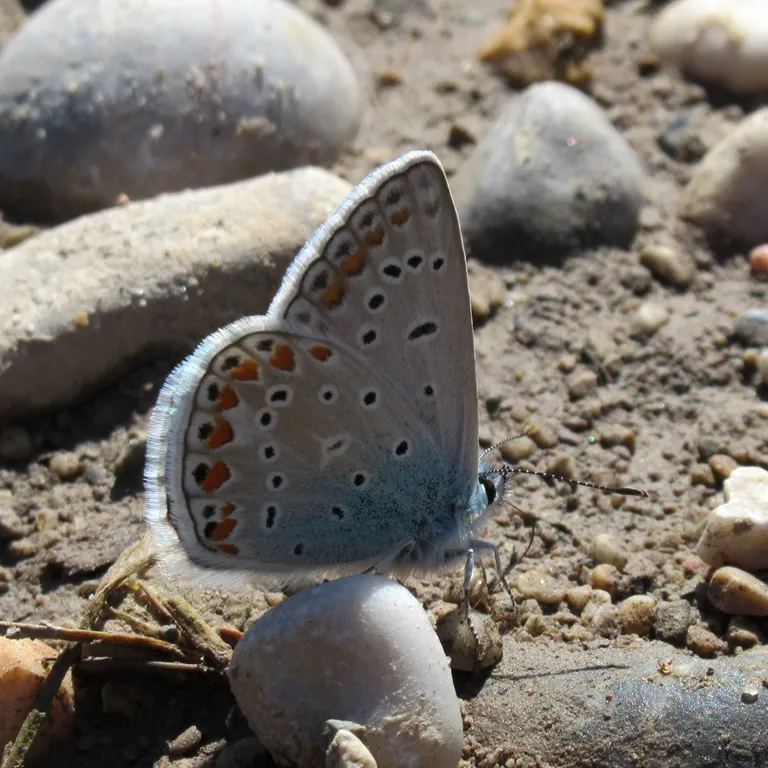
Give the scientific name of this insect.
Polyommatus icarus
